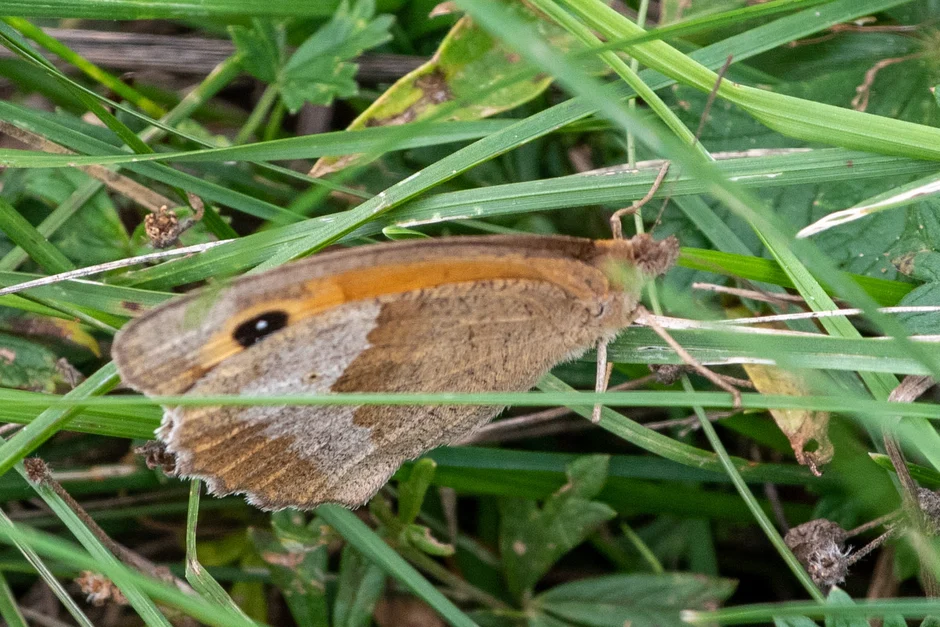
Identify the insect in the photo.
Maniola jurtina
